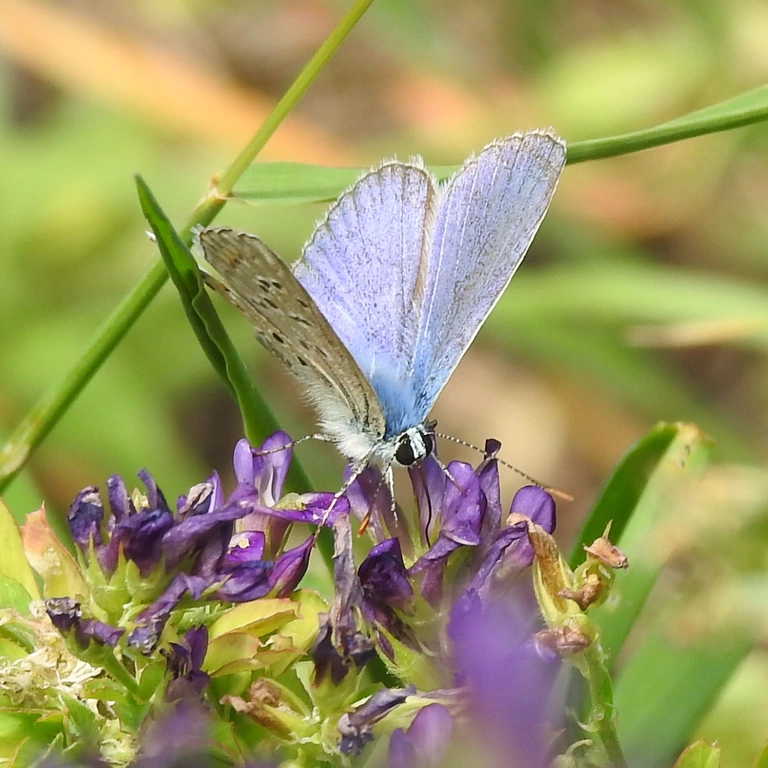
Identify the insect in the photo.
Polyommatus icarus
